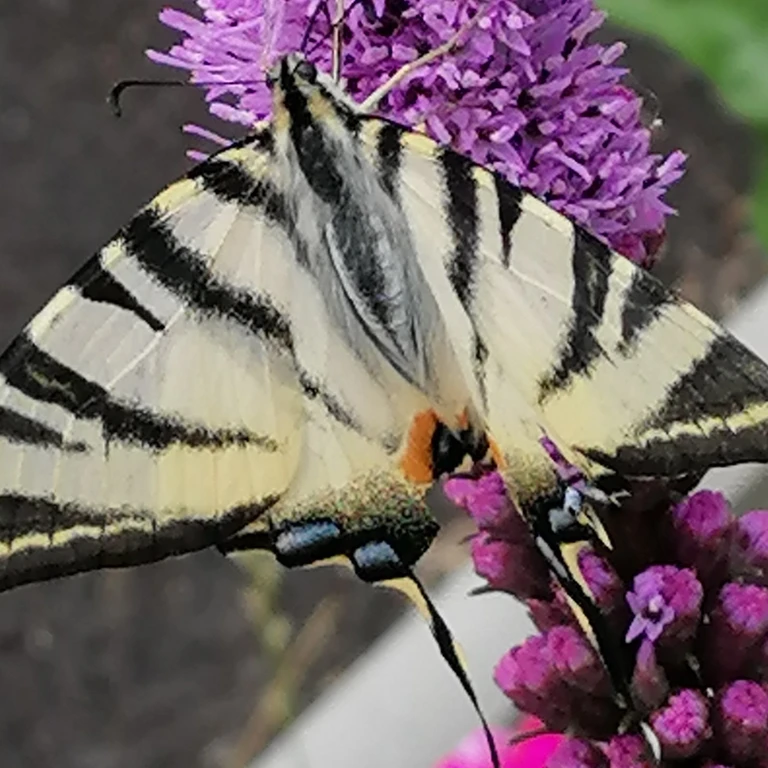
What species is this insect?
Iphiclides podalirius
